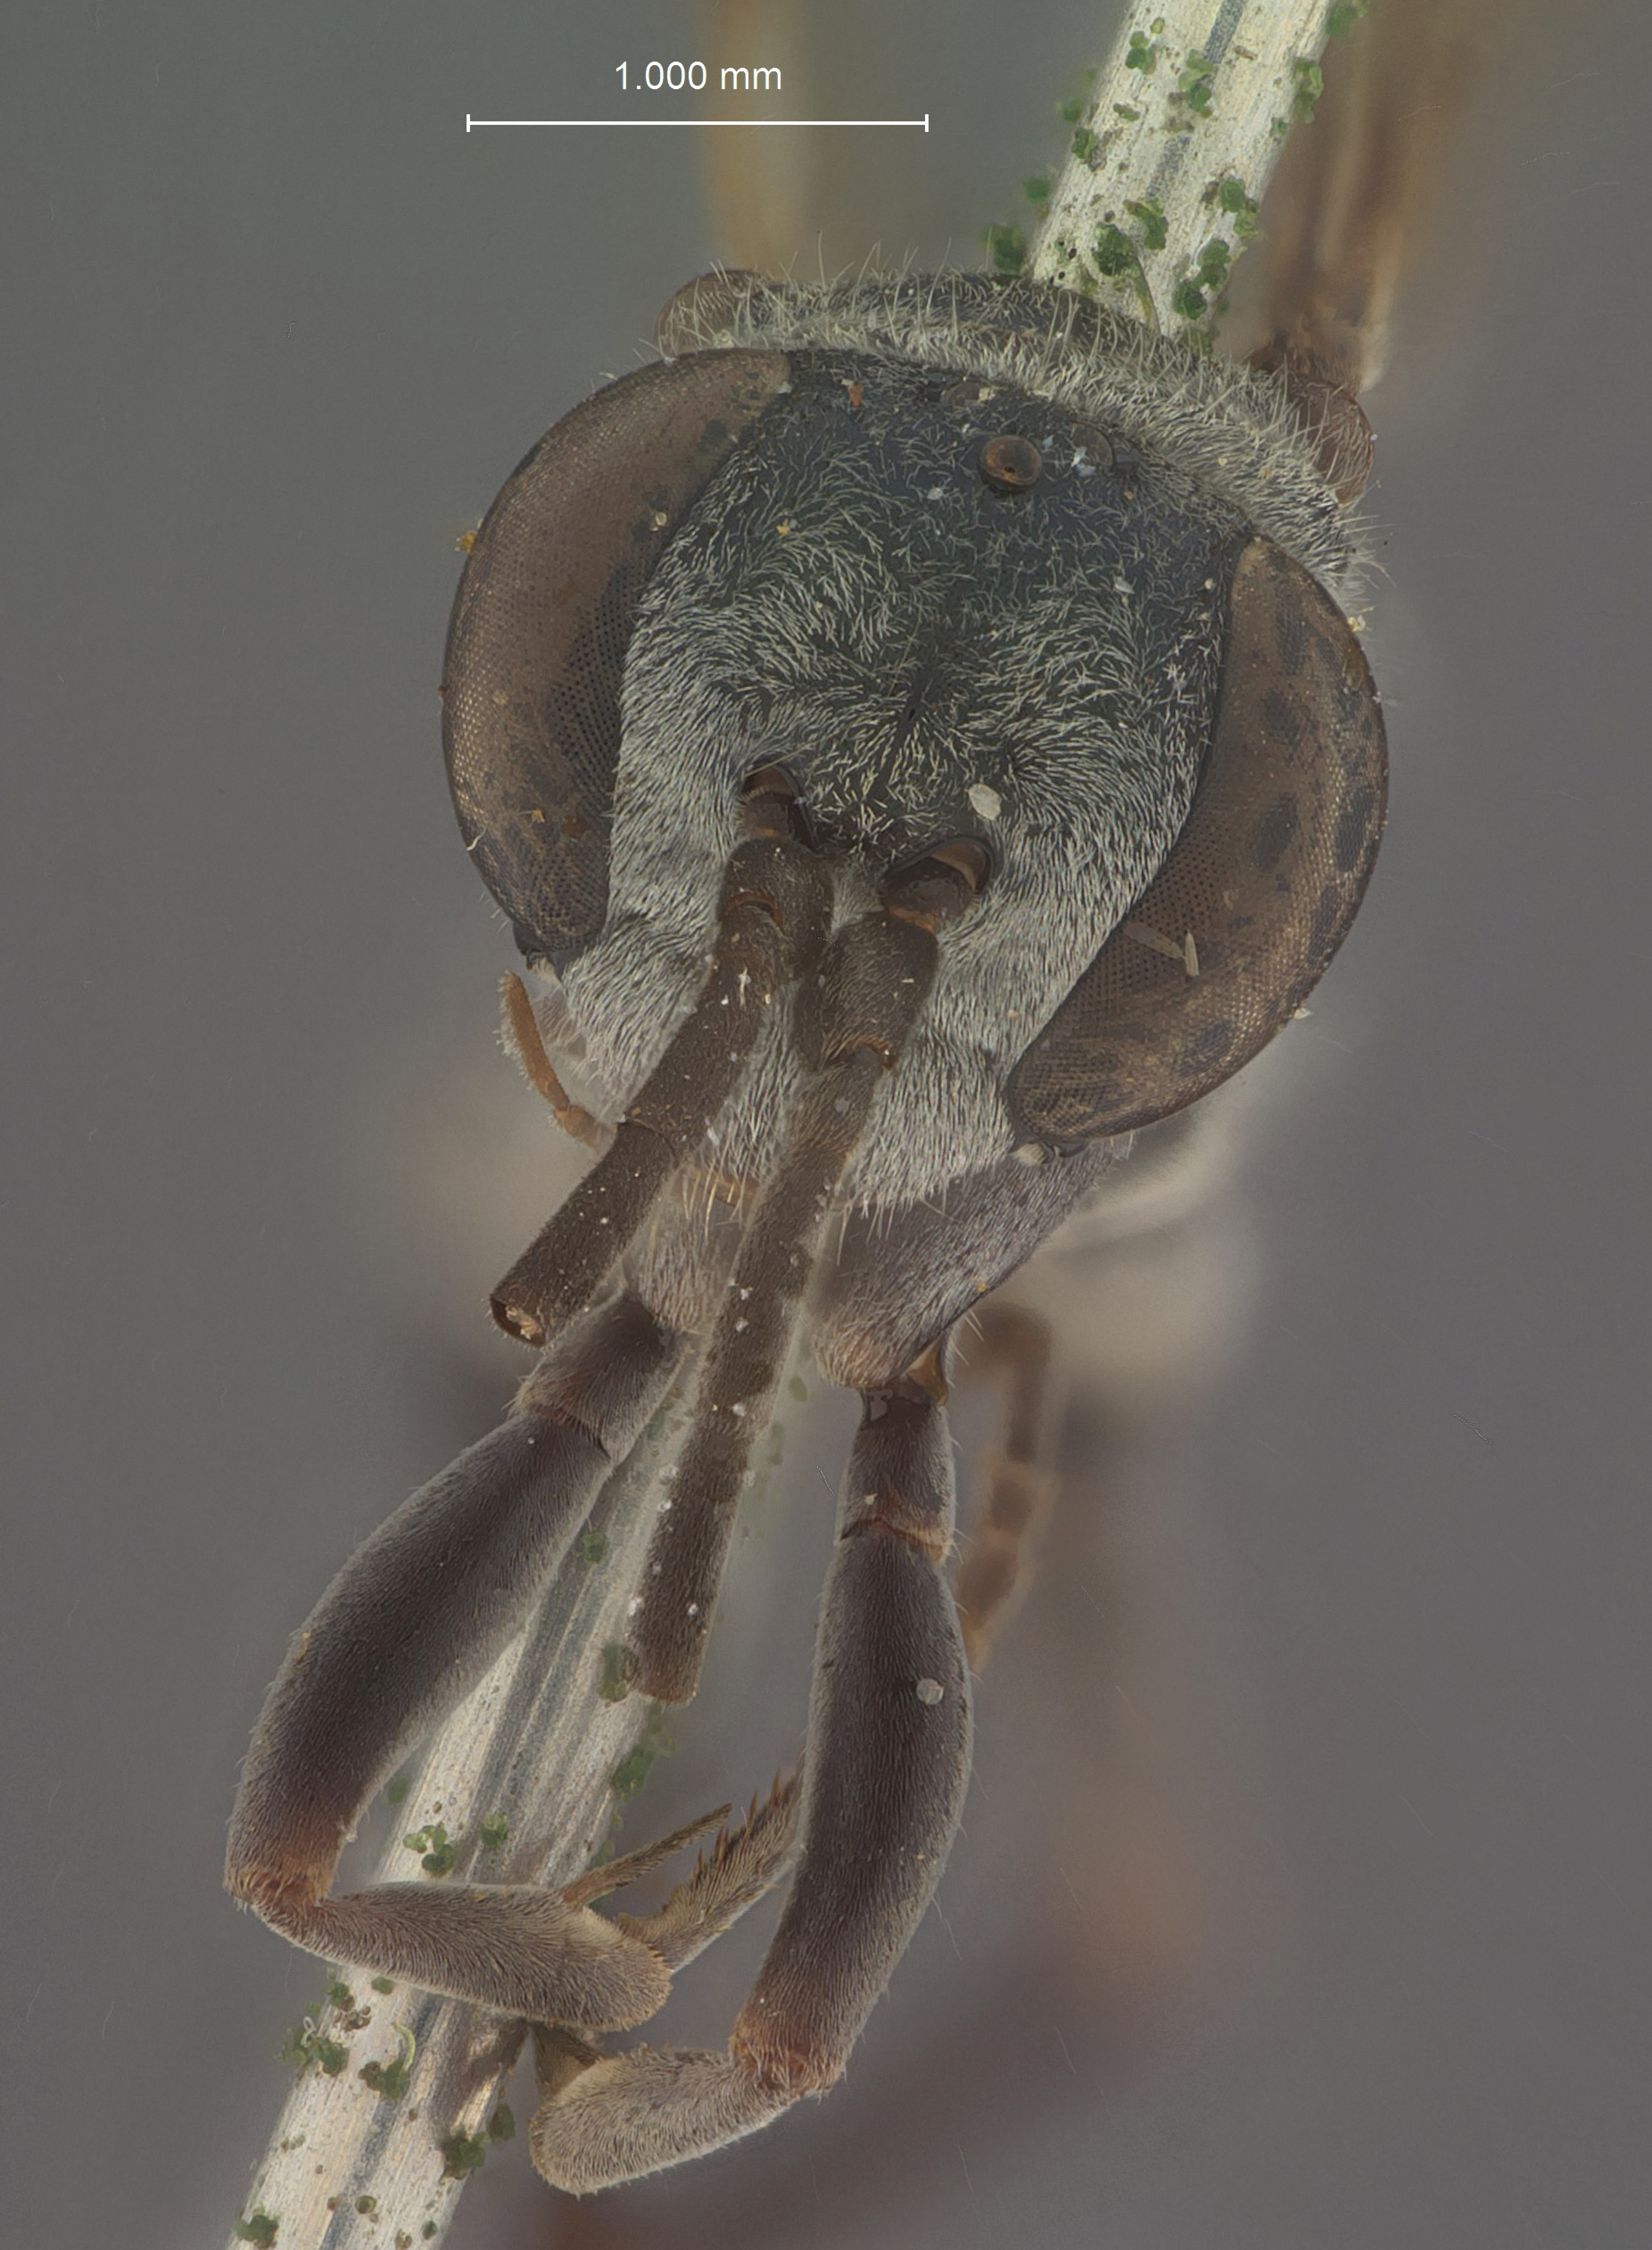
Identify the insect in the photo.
Pseudagenia marcia
